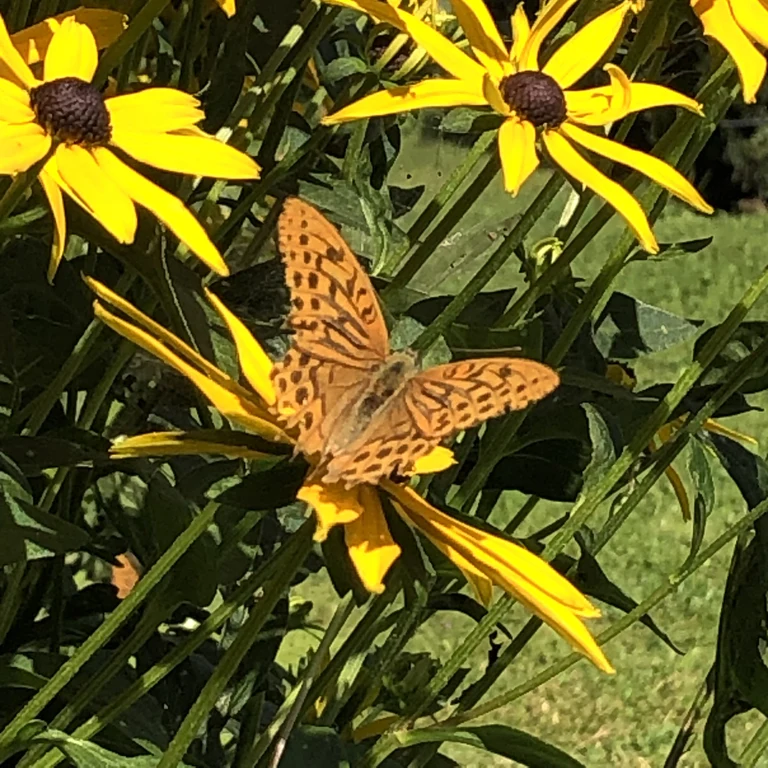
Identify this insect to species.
Argynnis paphia
